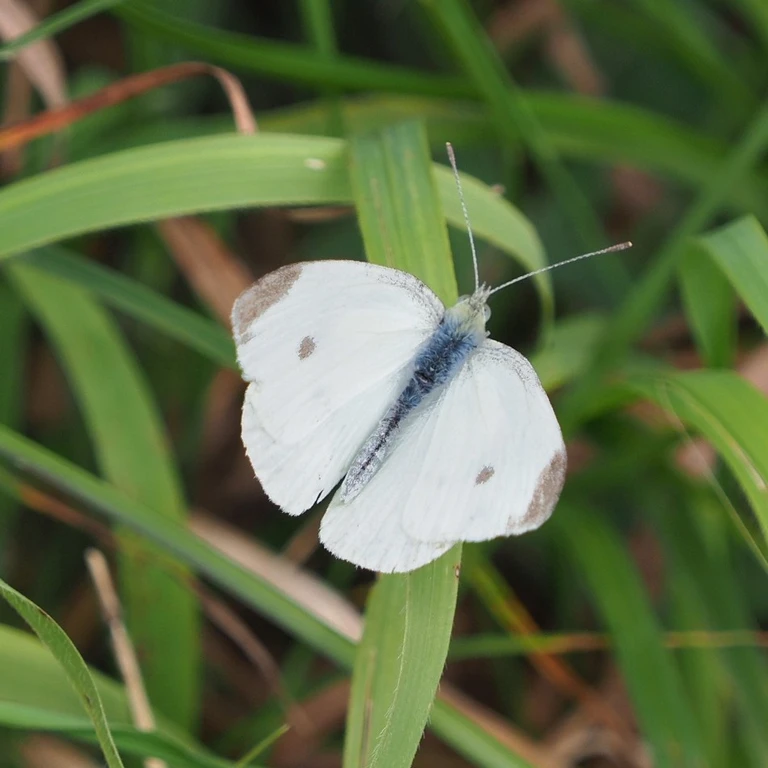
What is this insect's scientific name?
Pieris rapae
